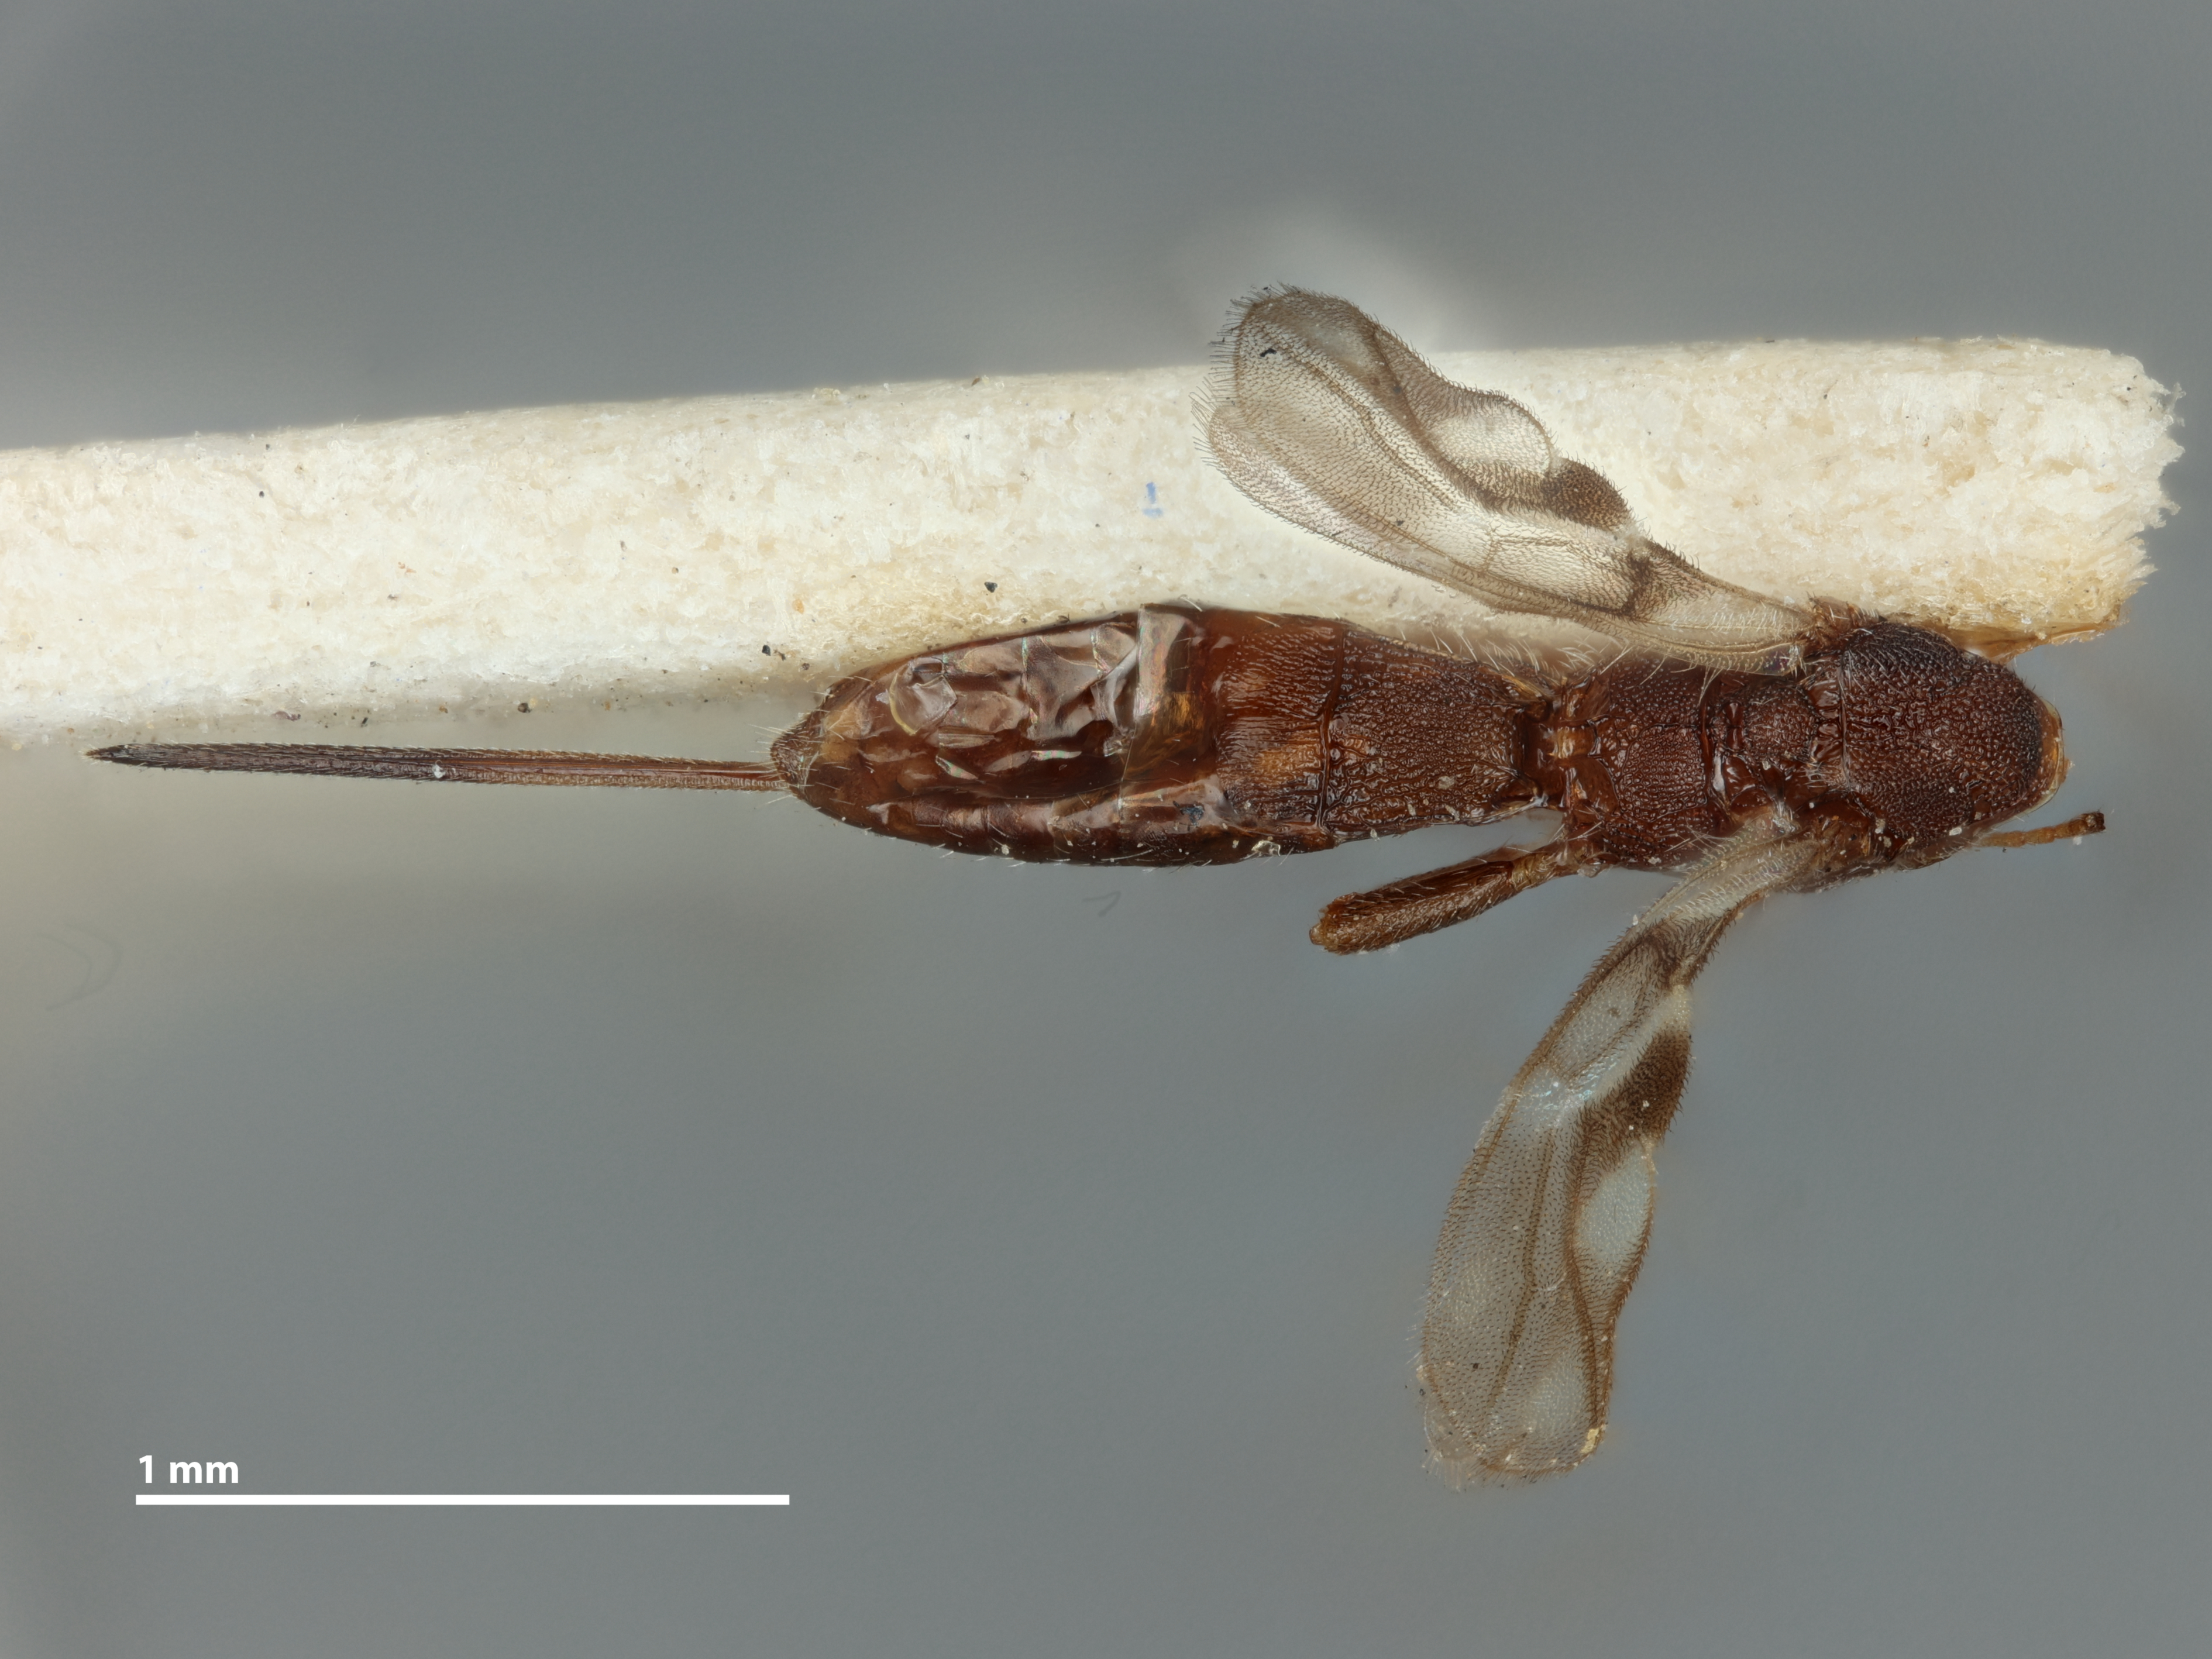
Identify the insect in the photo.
Heterospilus carbonarius
